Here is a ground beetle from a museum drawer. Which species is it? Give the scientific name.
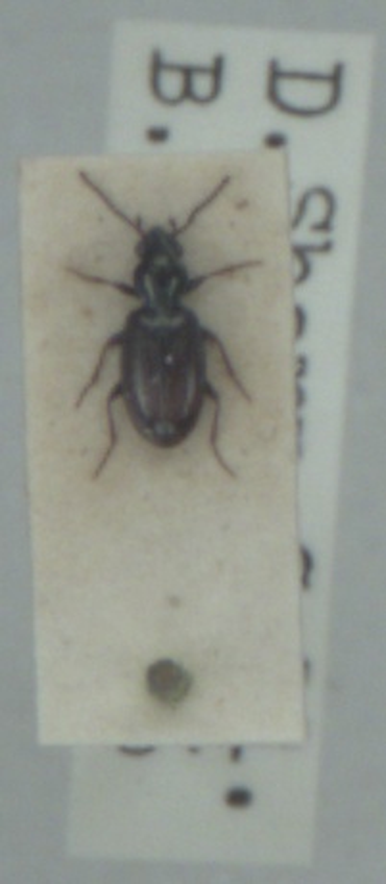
Bembidion normannum
